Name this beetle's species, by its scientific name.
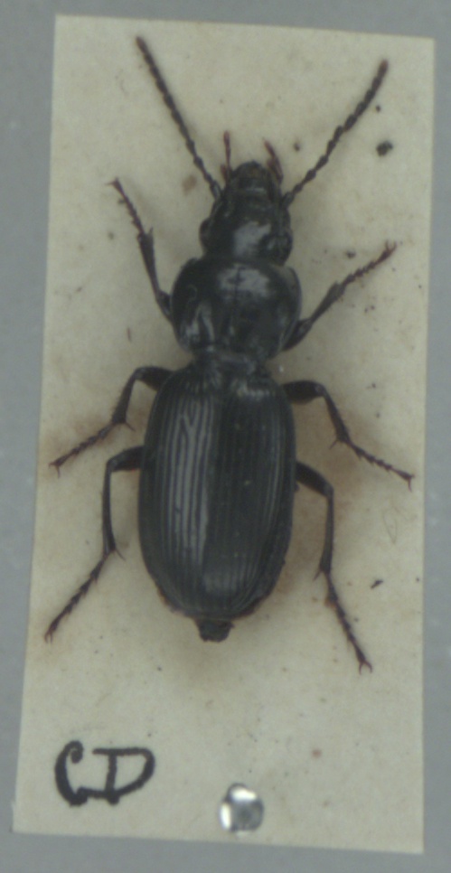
Pterostichus madidus
